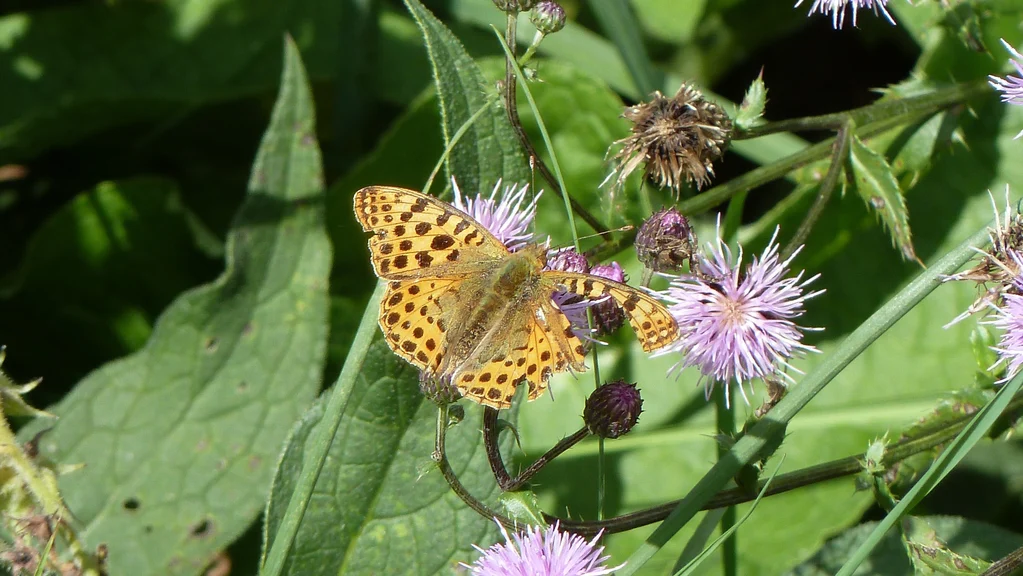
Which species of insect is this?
Issoria lathonia
